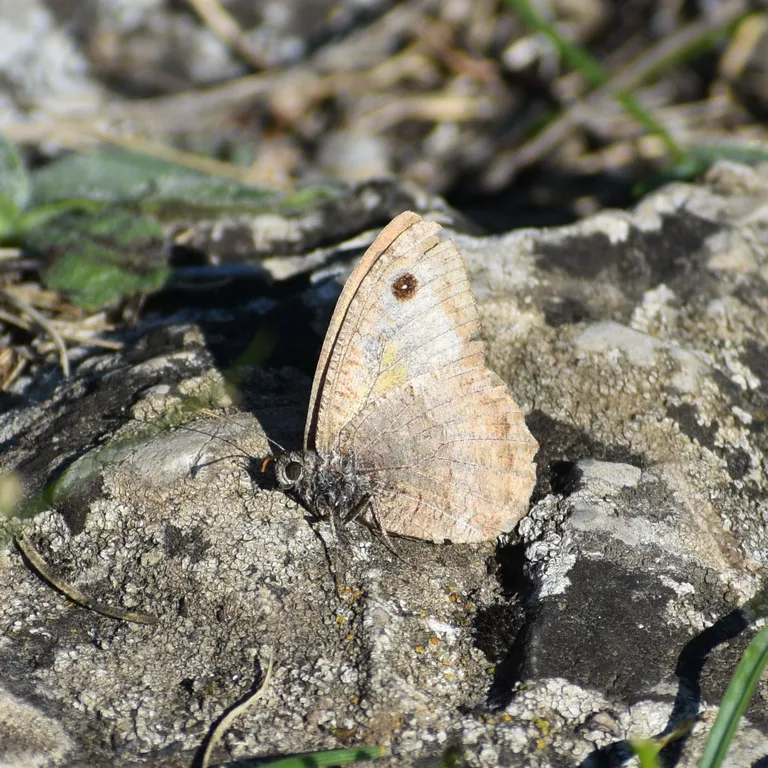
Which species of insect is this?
Arethusana arethusa
